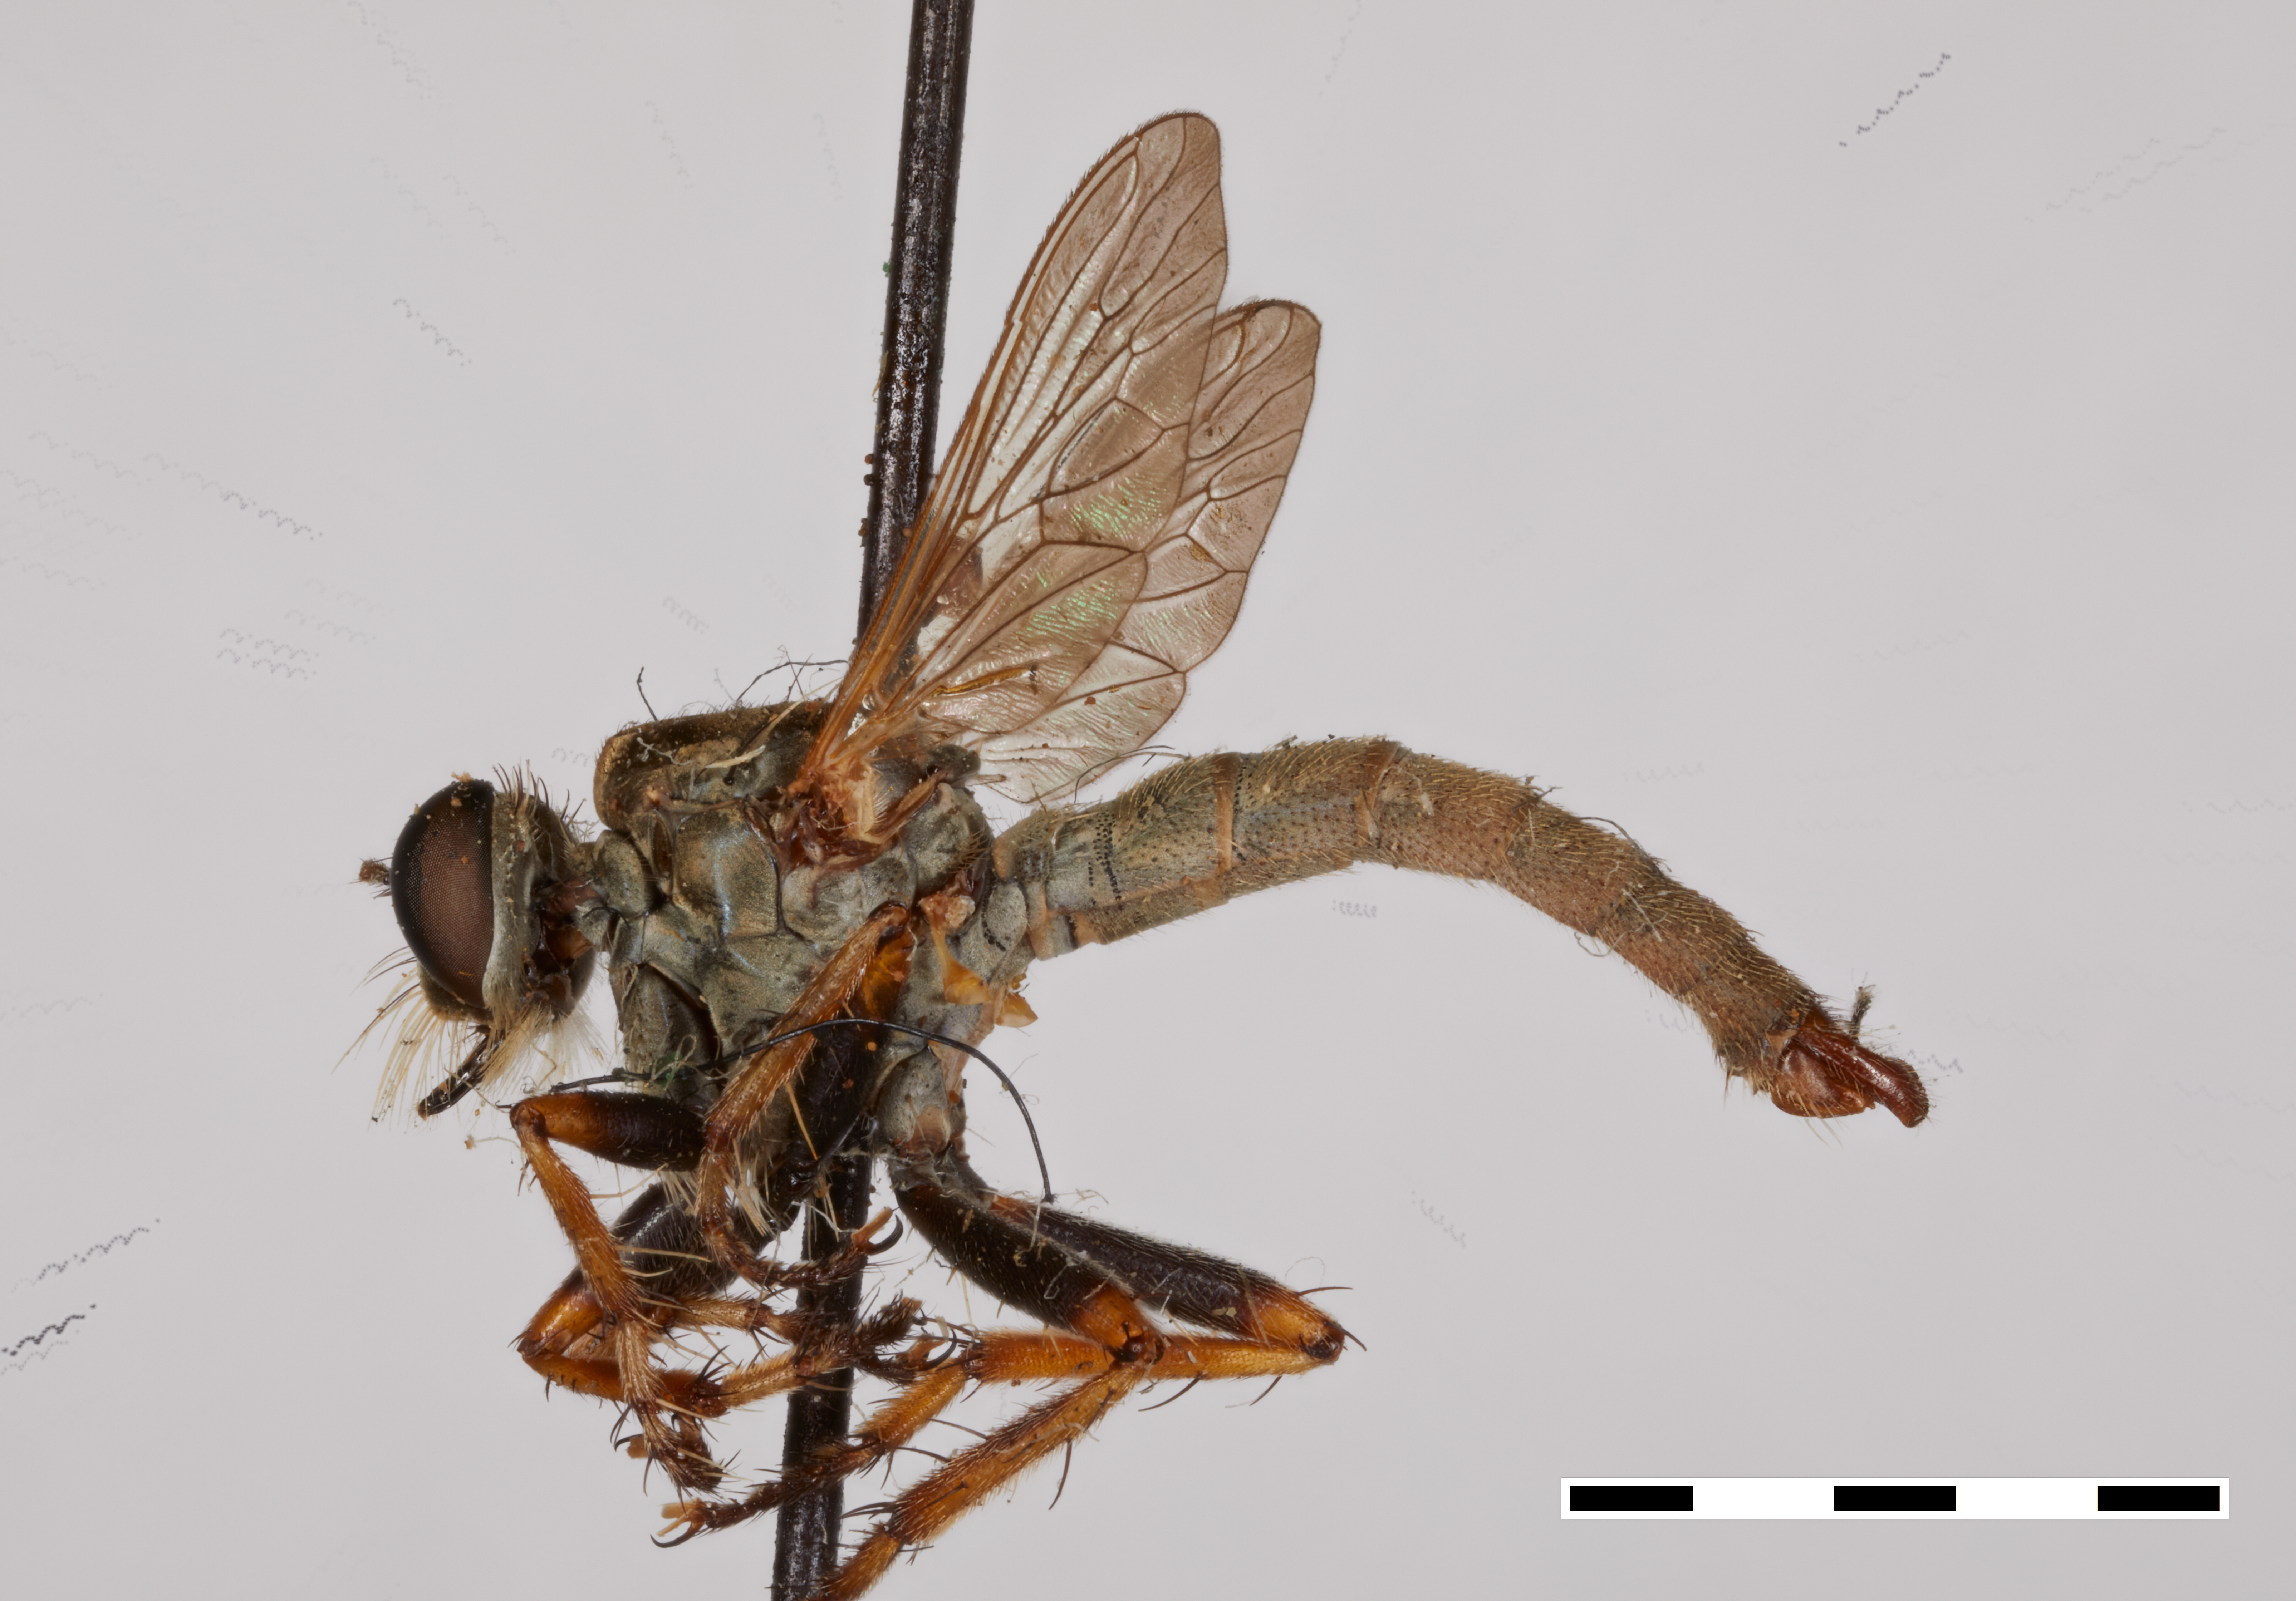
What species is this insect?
Asilus erythocnemius
